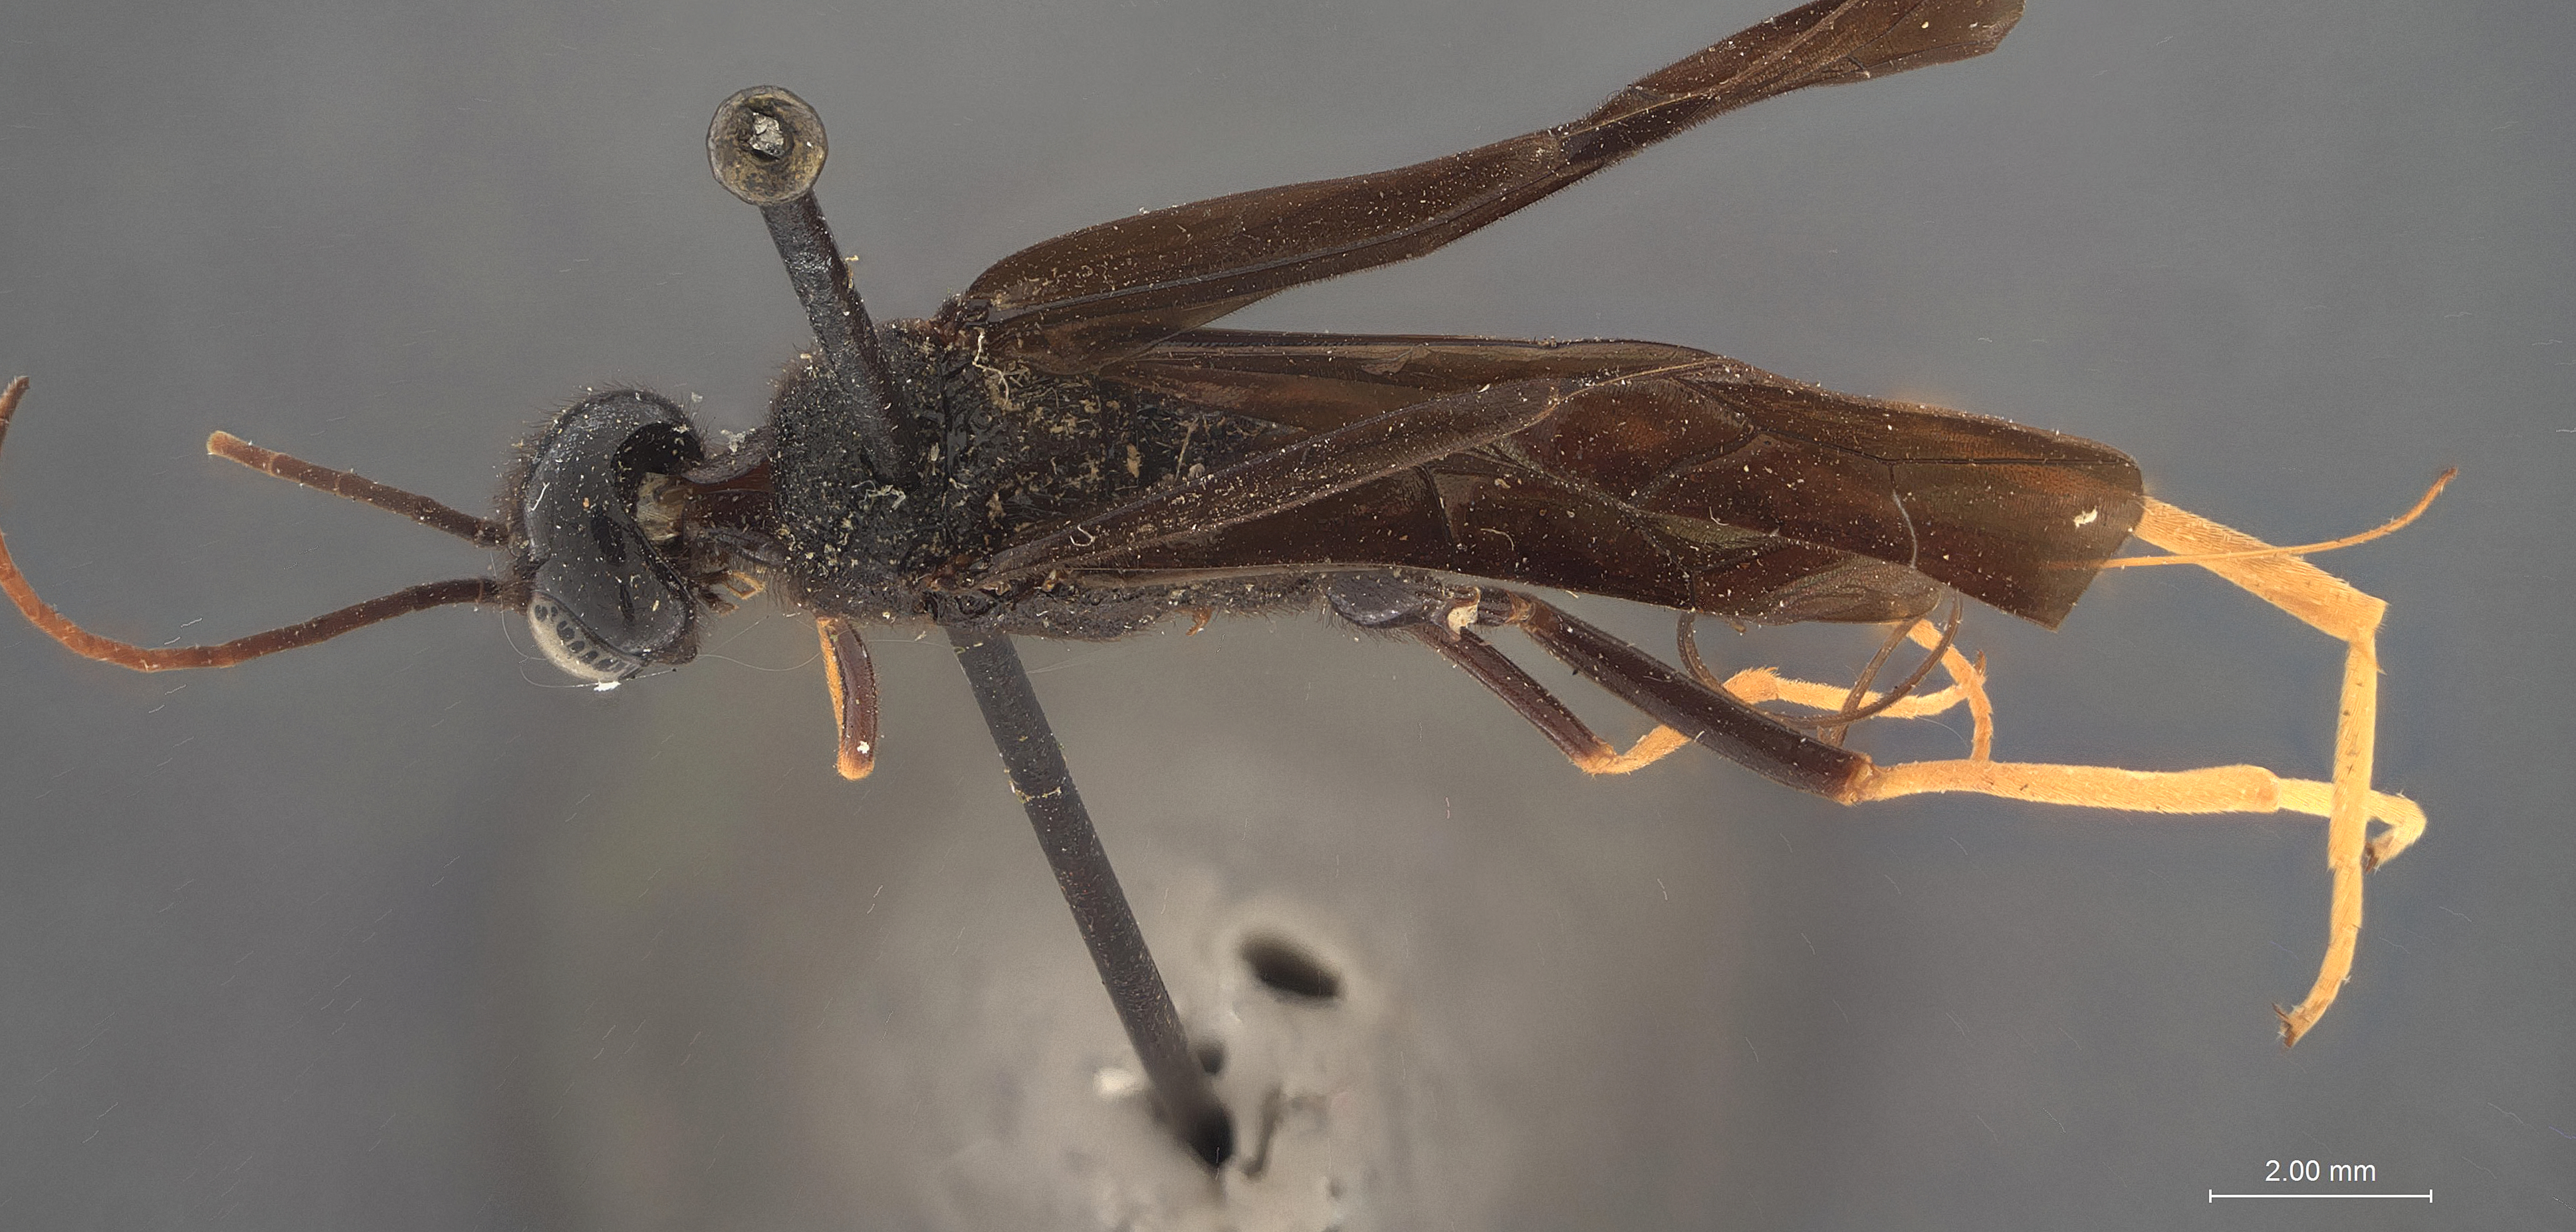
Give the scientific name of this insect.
Deraiodontus violaceus
